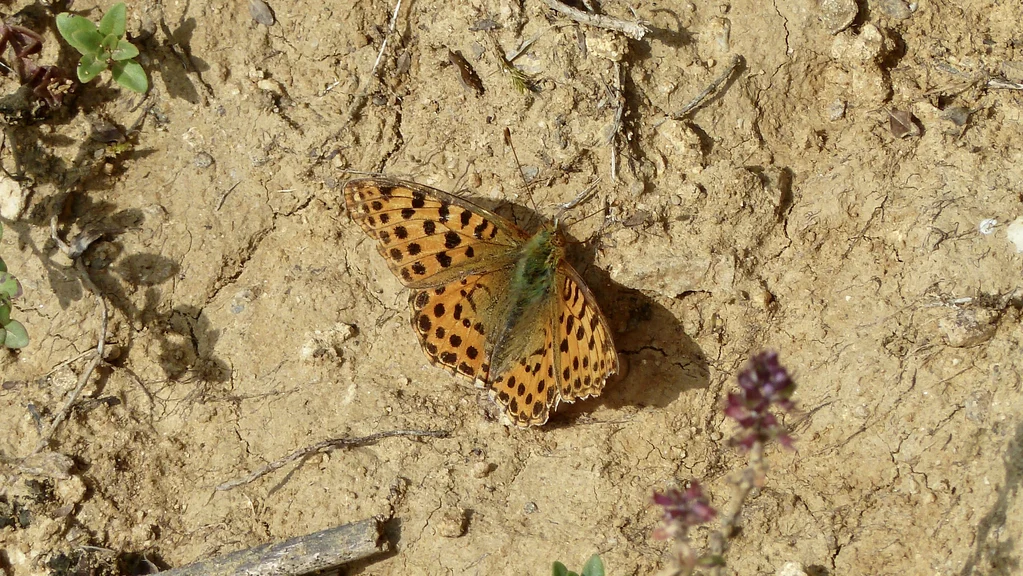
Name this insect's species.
Issoria lathonia
